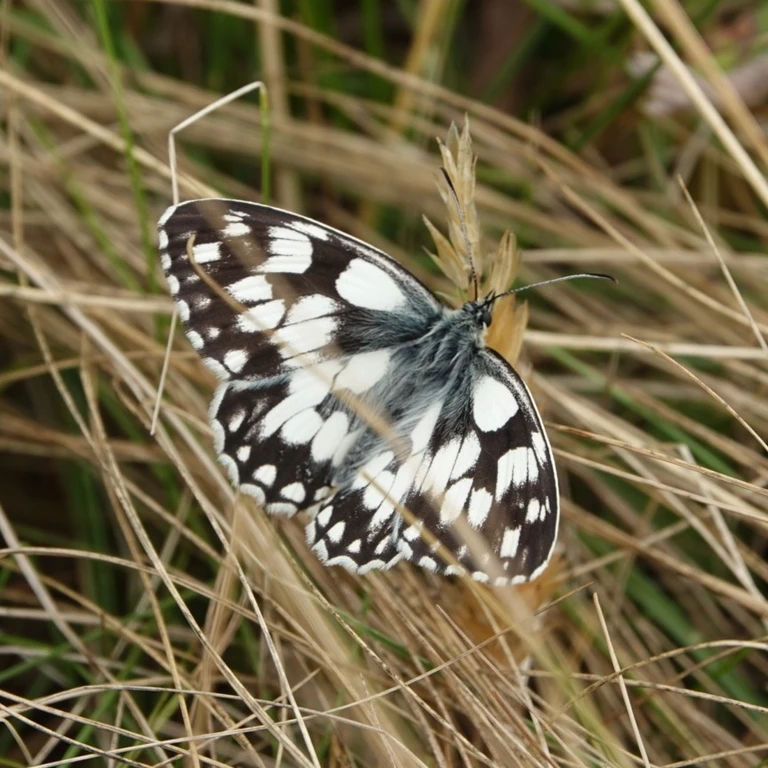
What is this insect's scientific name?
Melanargia galathea
